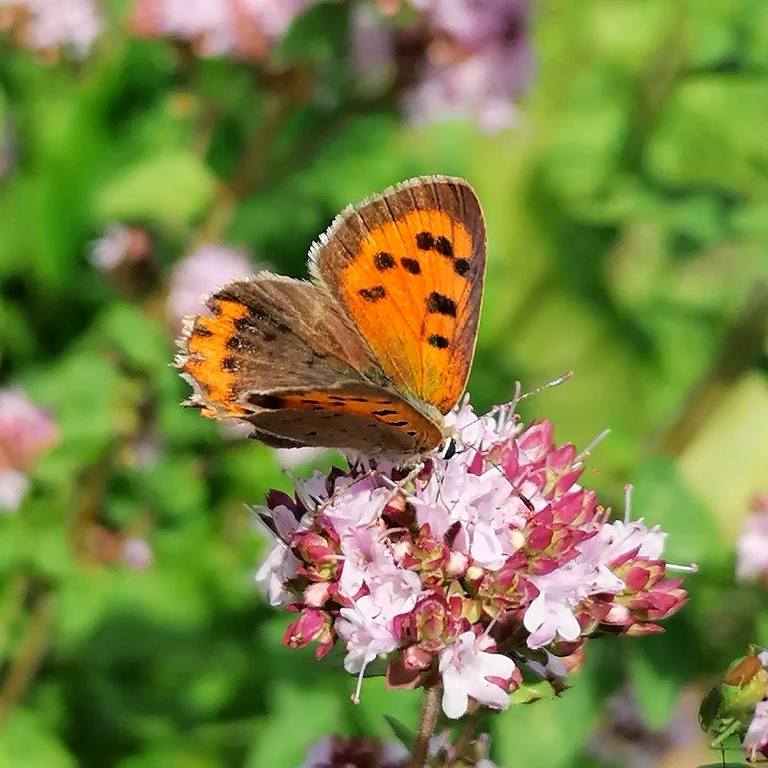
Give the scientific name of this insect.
Lycaena phlaeas
